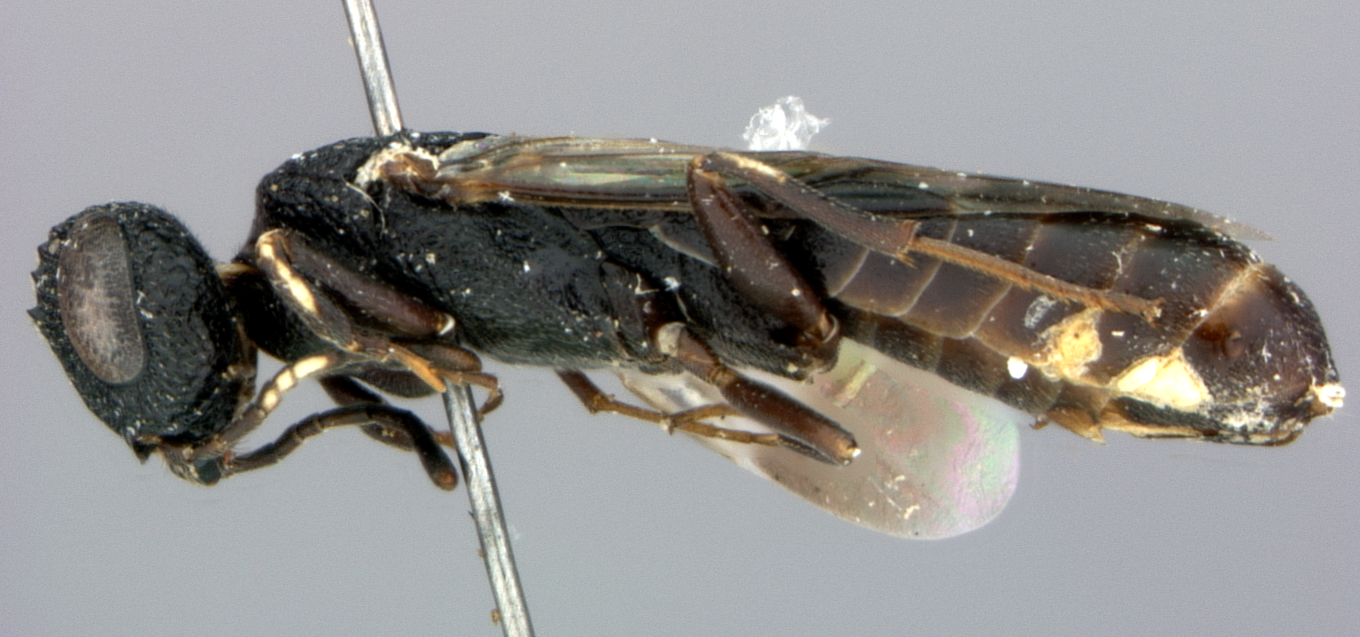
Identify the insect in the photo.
Orussus minutus
